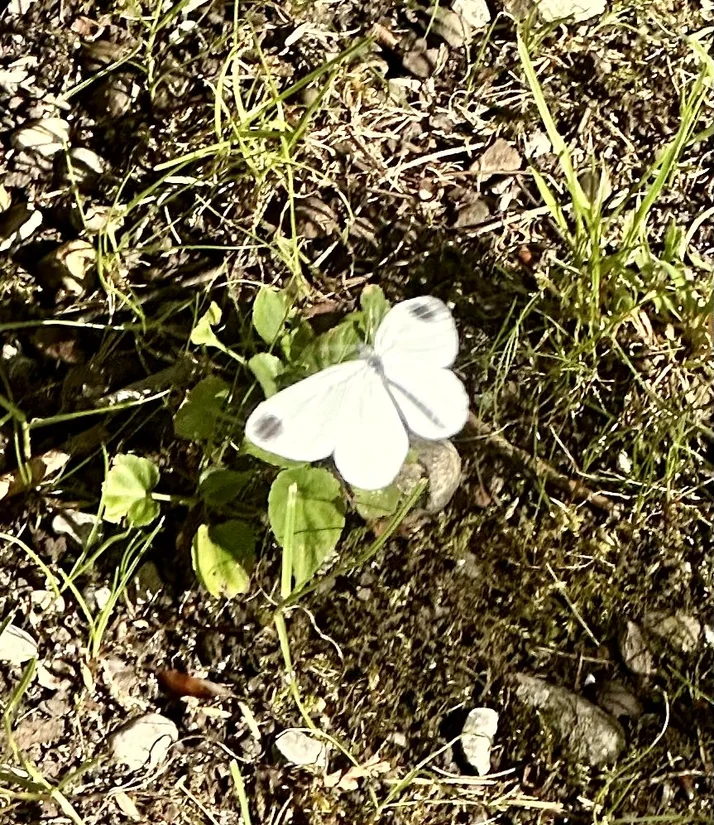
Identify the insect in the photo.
Leptidea sinapis/juvernica
